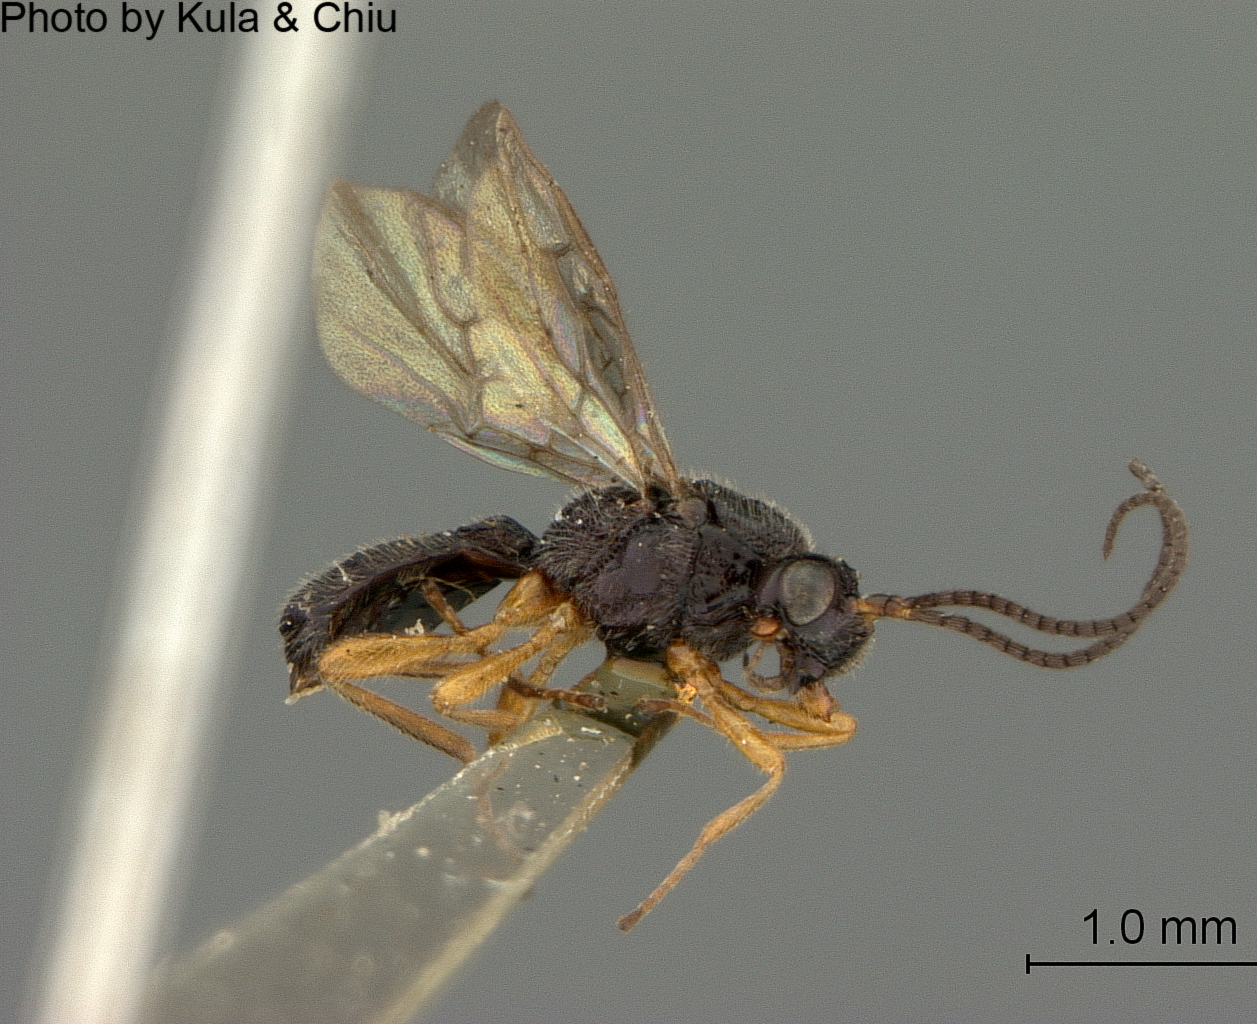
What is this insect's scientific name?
Symphya lucida
